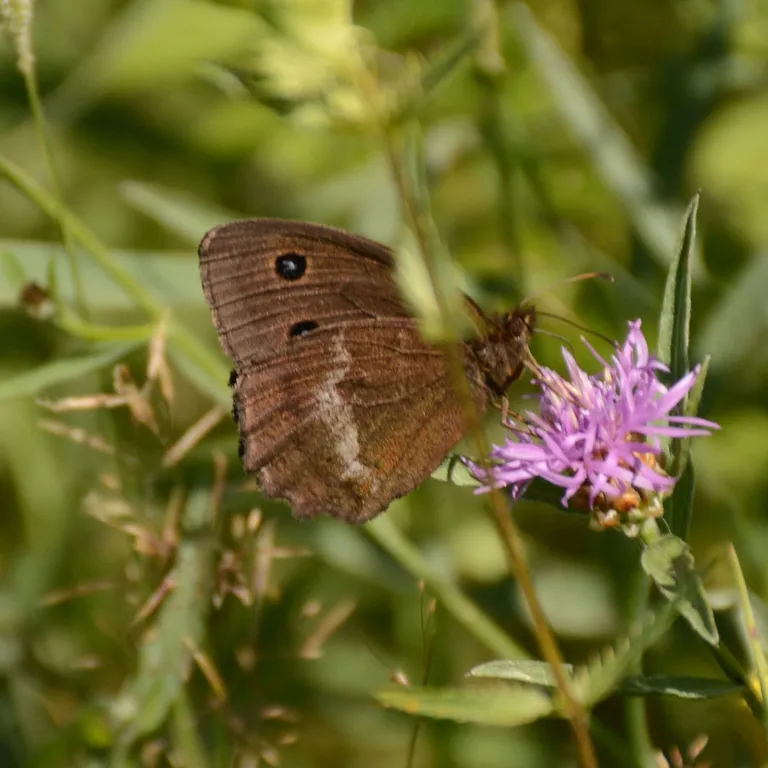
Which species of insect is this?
Minois dryas
